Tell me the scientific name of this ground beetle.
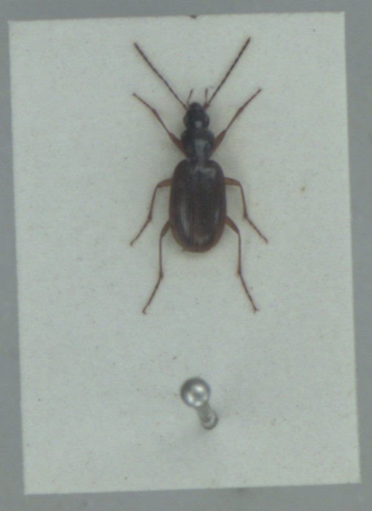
Agonum thoreyi
